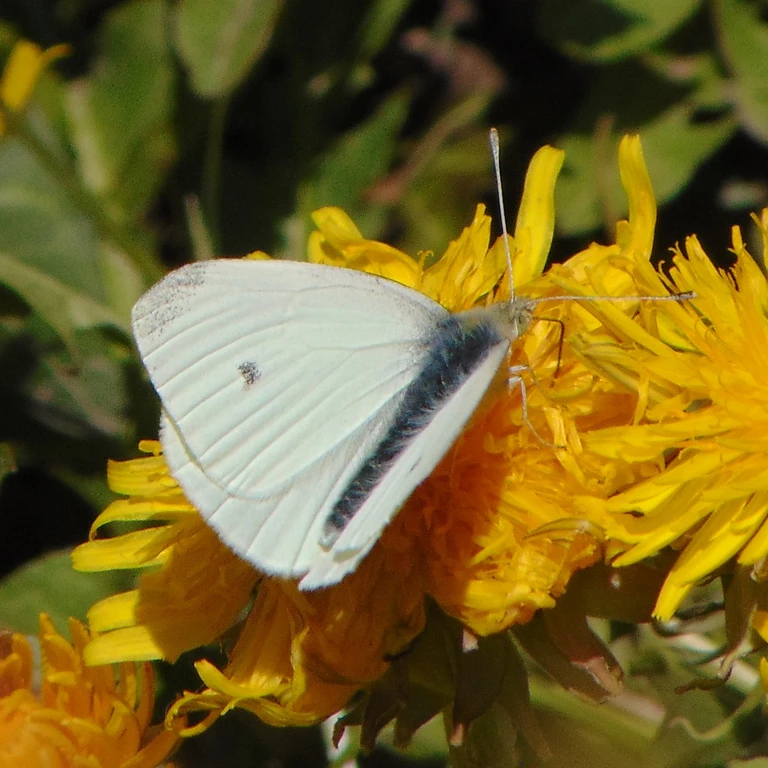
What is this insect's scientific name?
Pieris rapae
